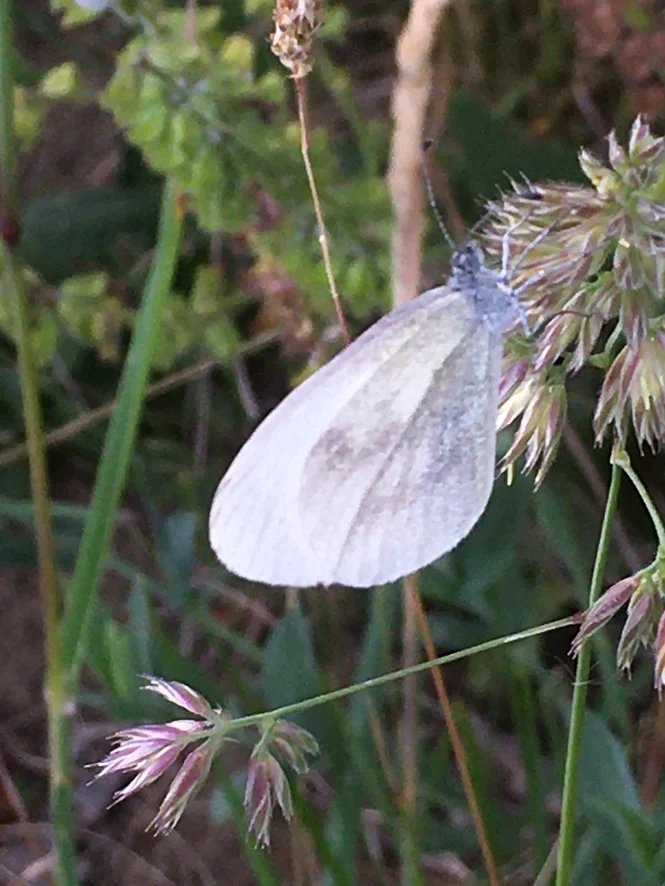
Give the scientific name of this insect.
Leptidea sinapis/juvernica
